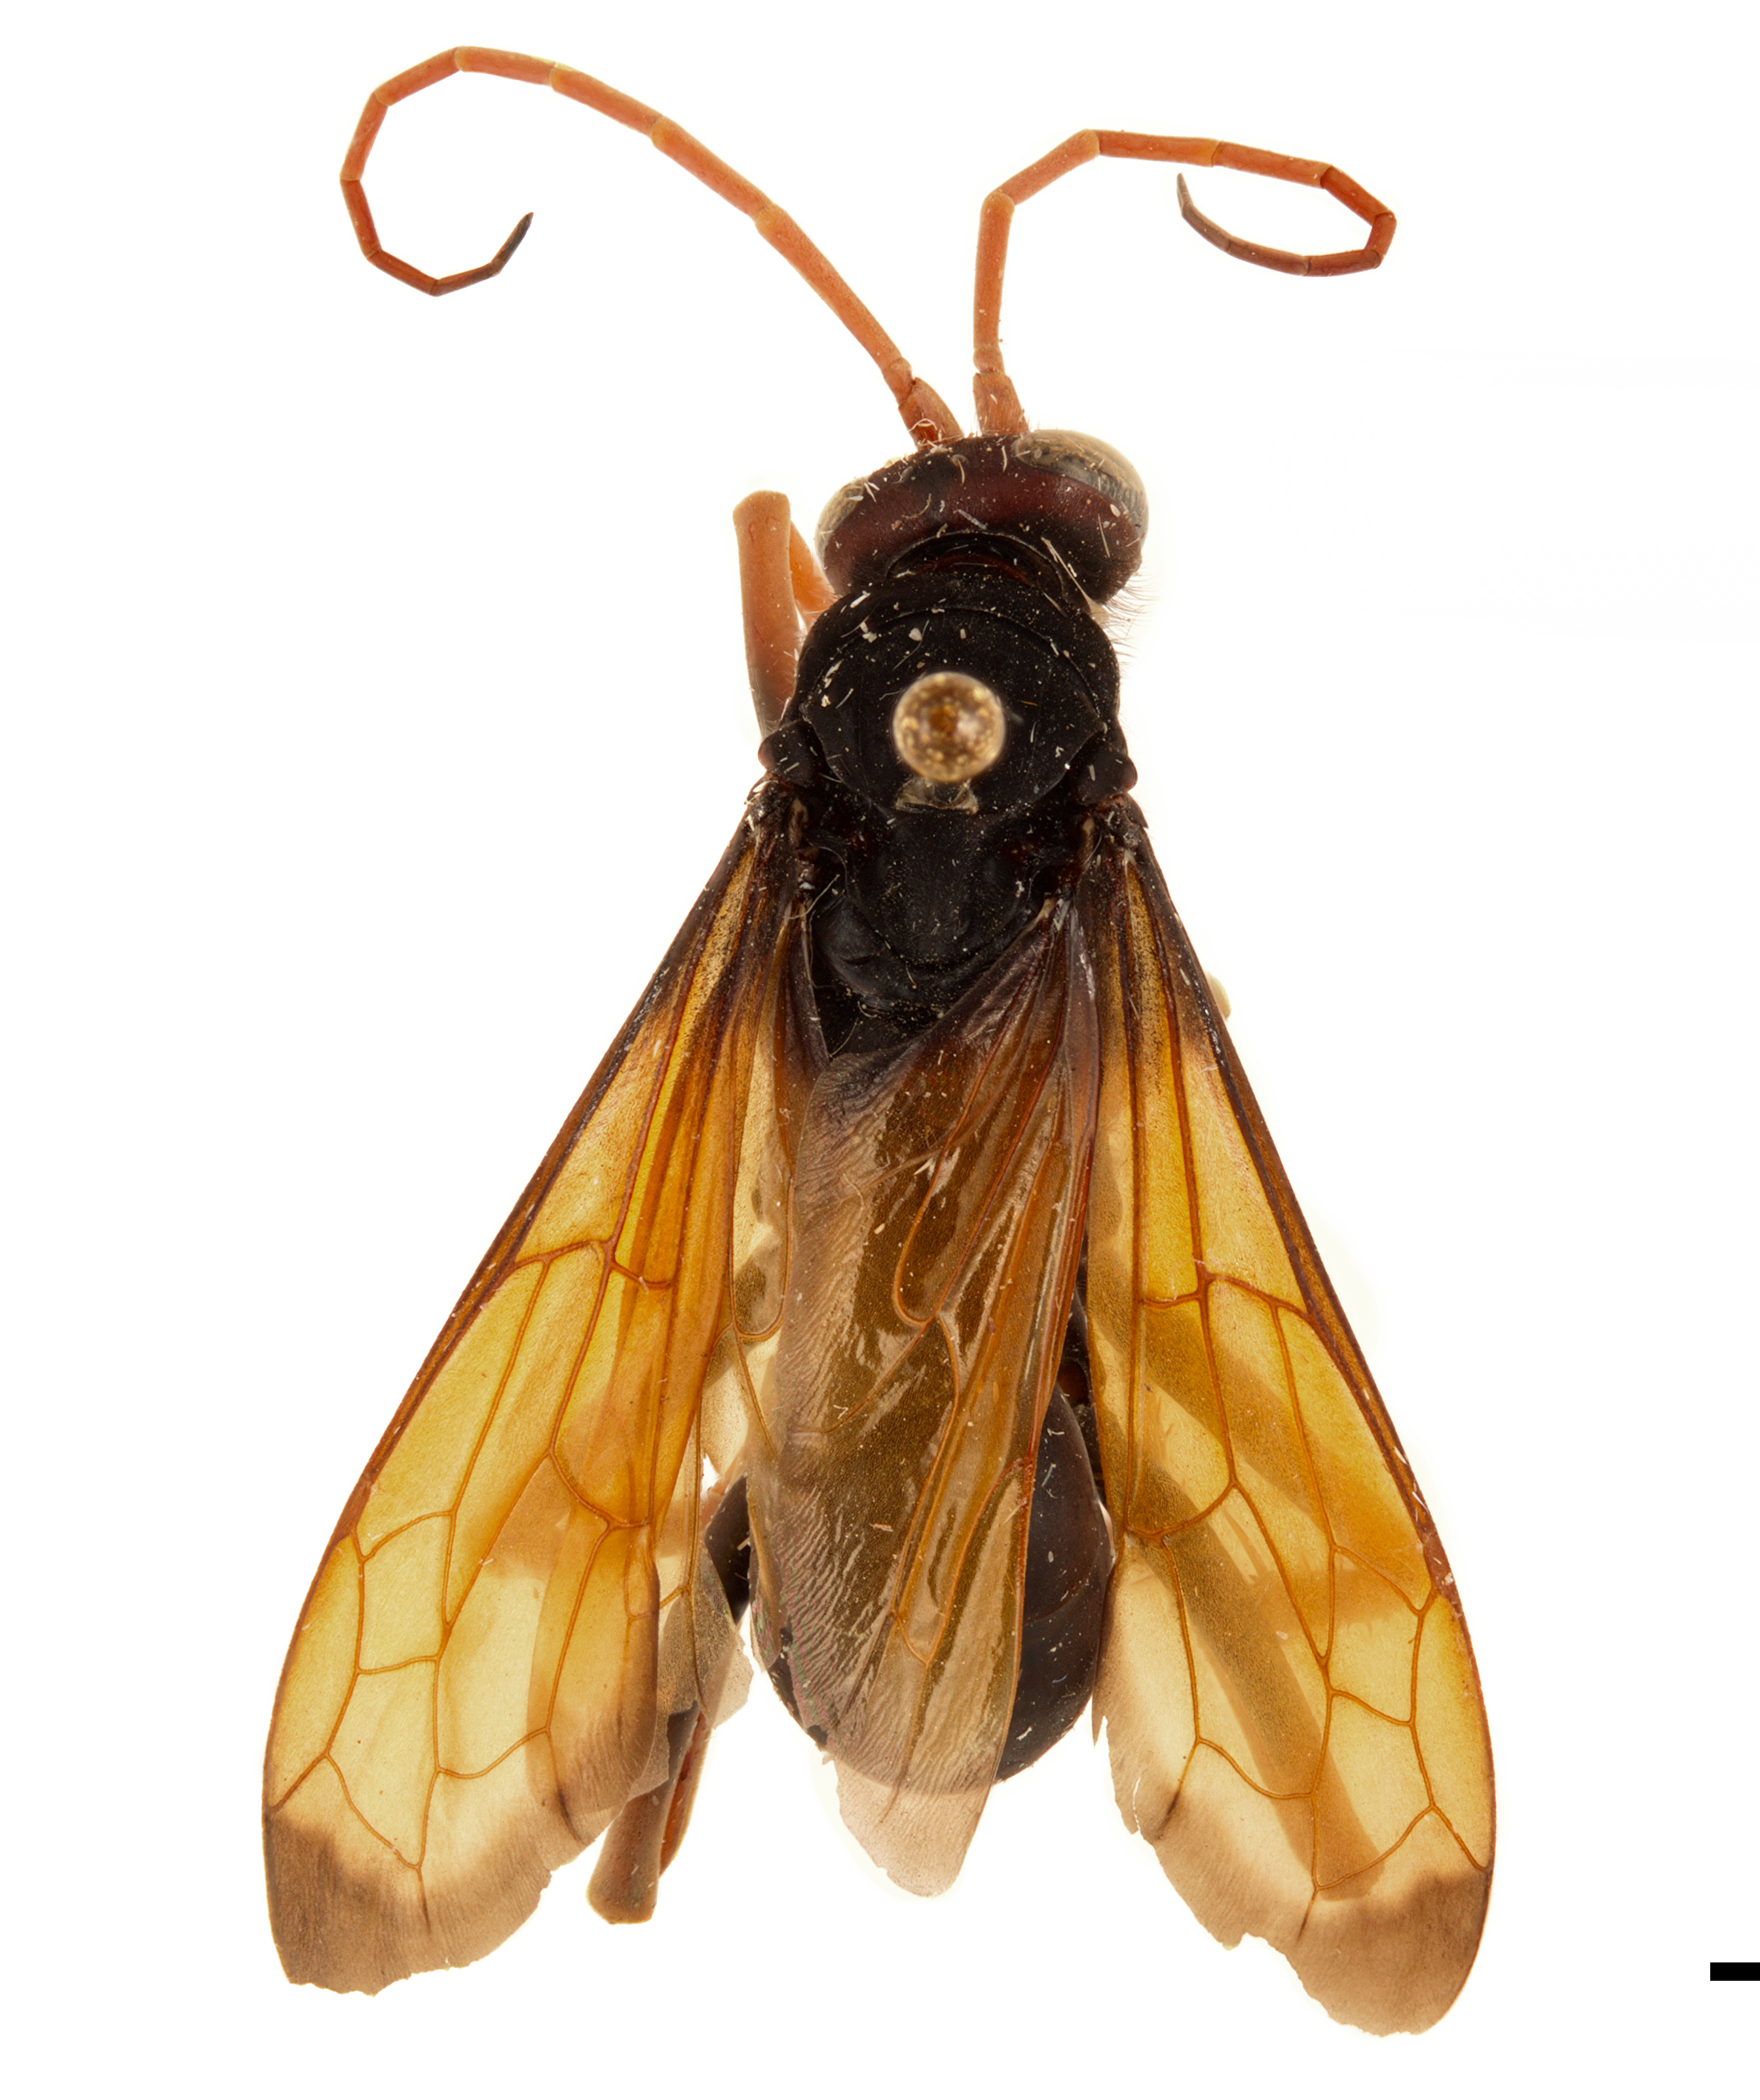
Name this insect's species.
Tachypompilus ignitus
